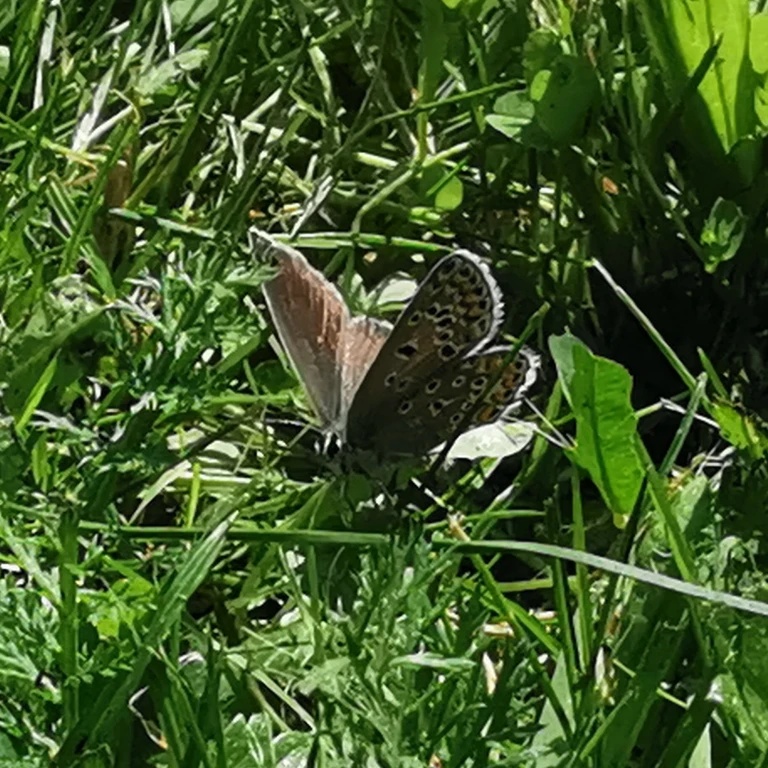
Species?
Polyommatus icarus
